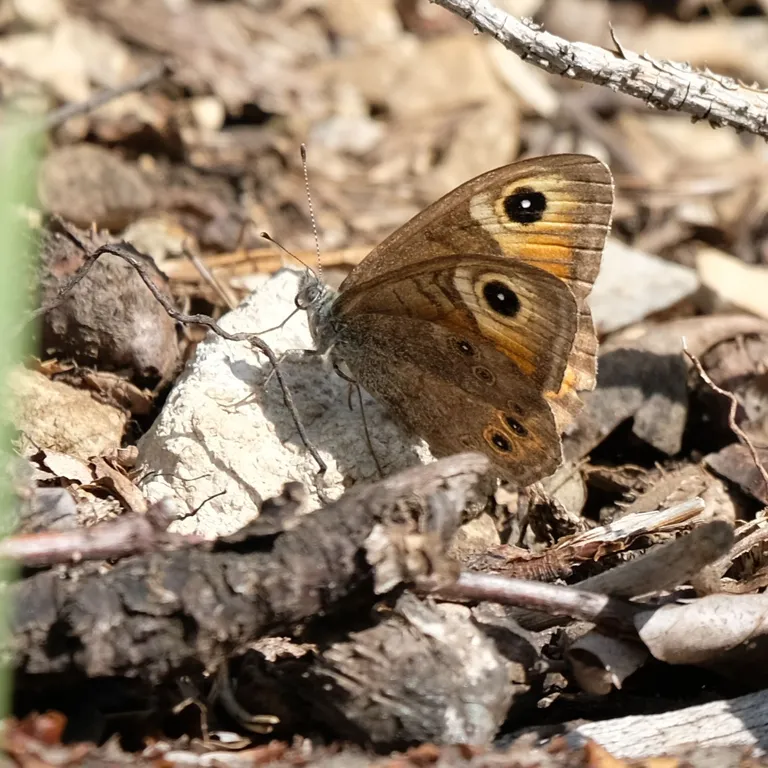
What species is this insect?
Lasiommata maera (also Pararge maera)
